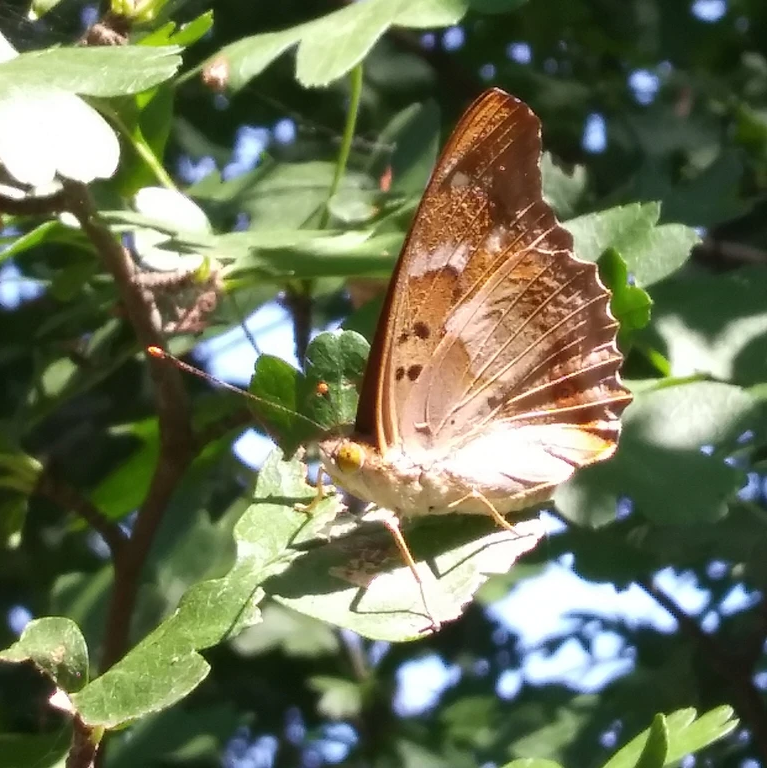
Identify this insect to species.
Apatura ilia
